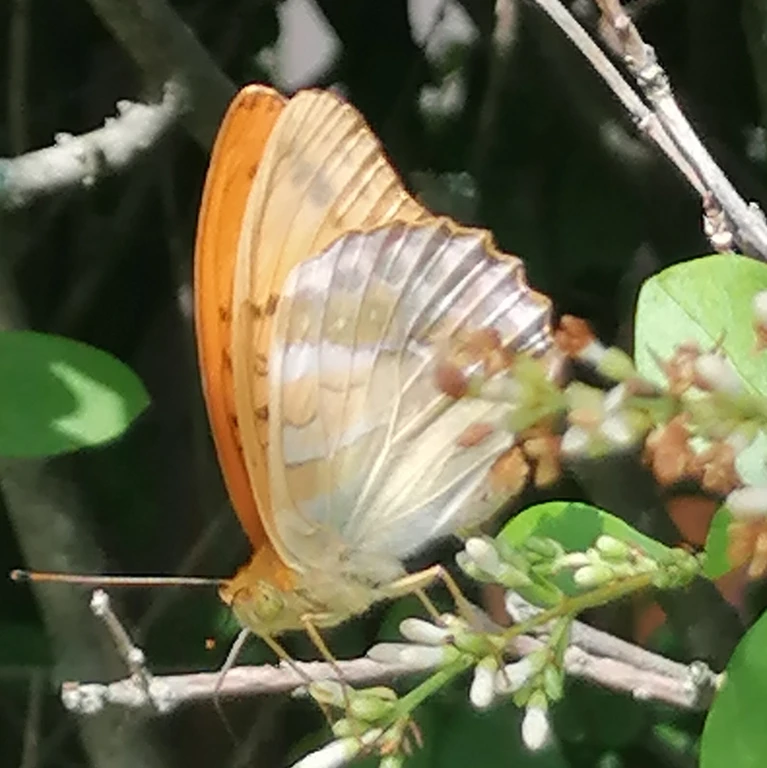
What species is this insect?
Argynnis paphia
